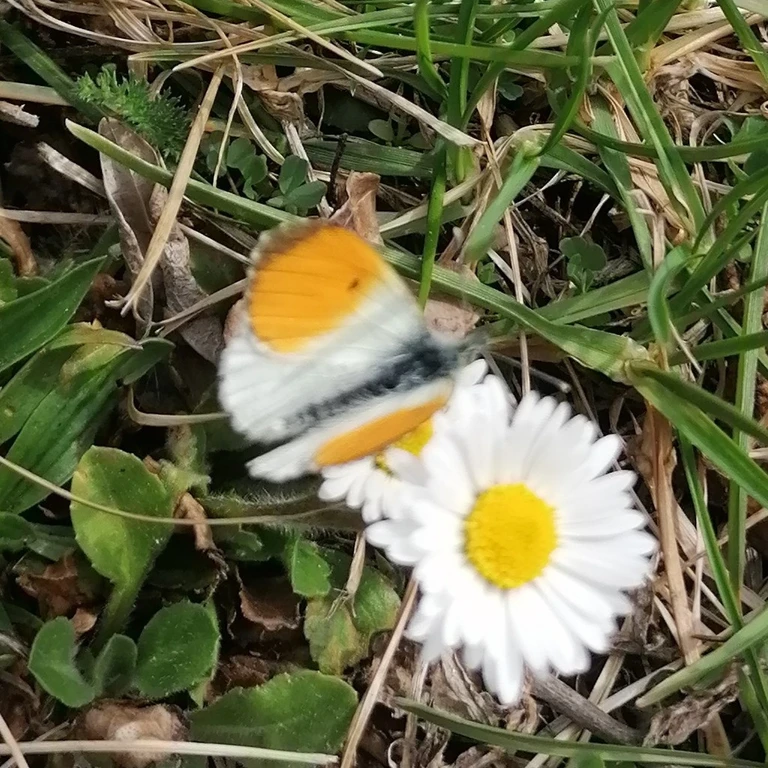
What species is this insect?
Anthocharis cardamines
